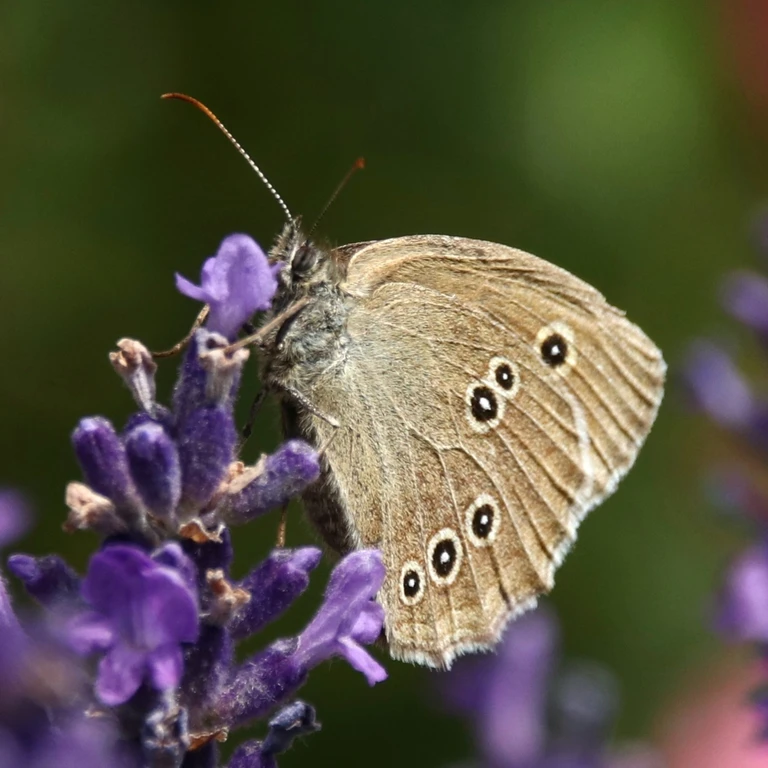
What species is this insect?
Aphantopus hyperantus
